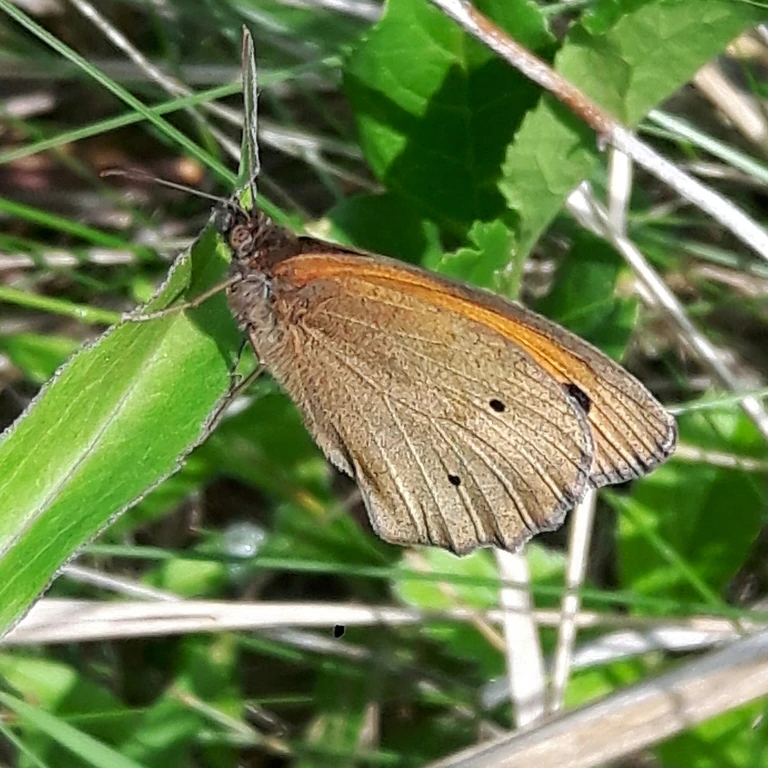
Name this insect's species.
Maniola jurtina
